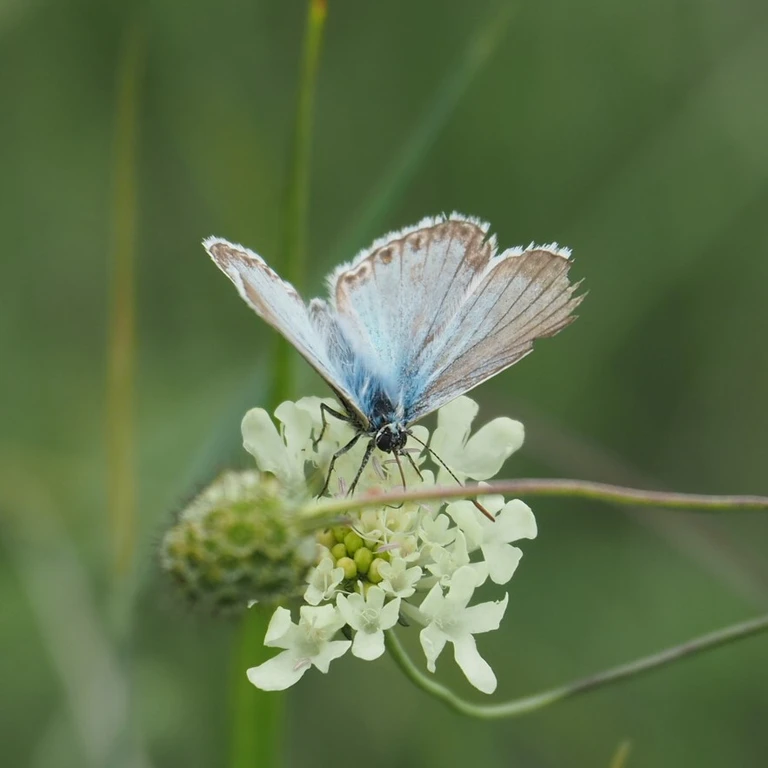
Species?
Lysandra coridon
